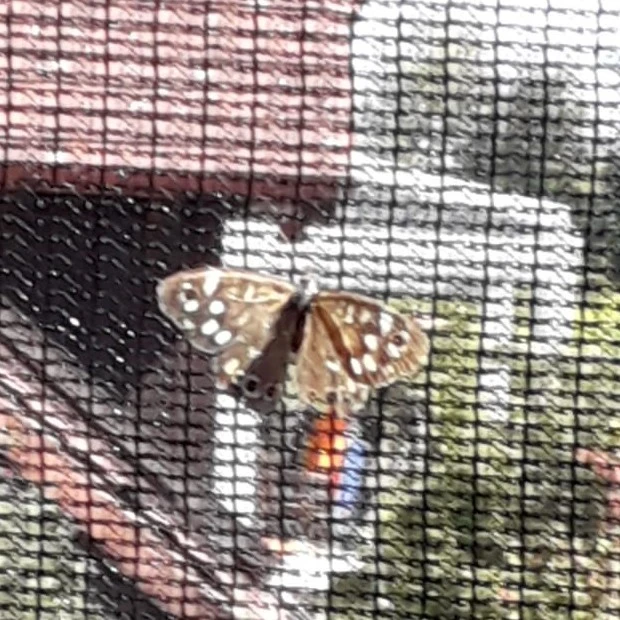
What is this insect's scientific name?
Pararge aegeria
